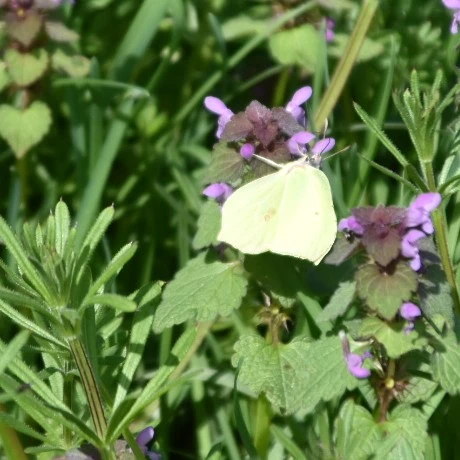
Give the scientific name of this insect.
Gonepteryx rhamni
